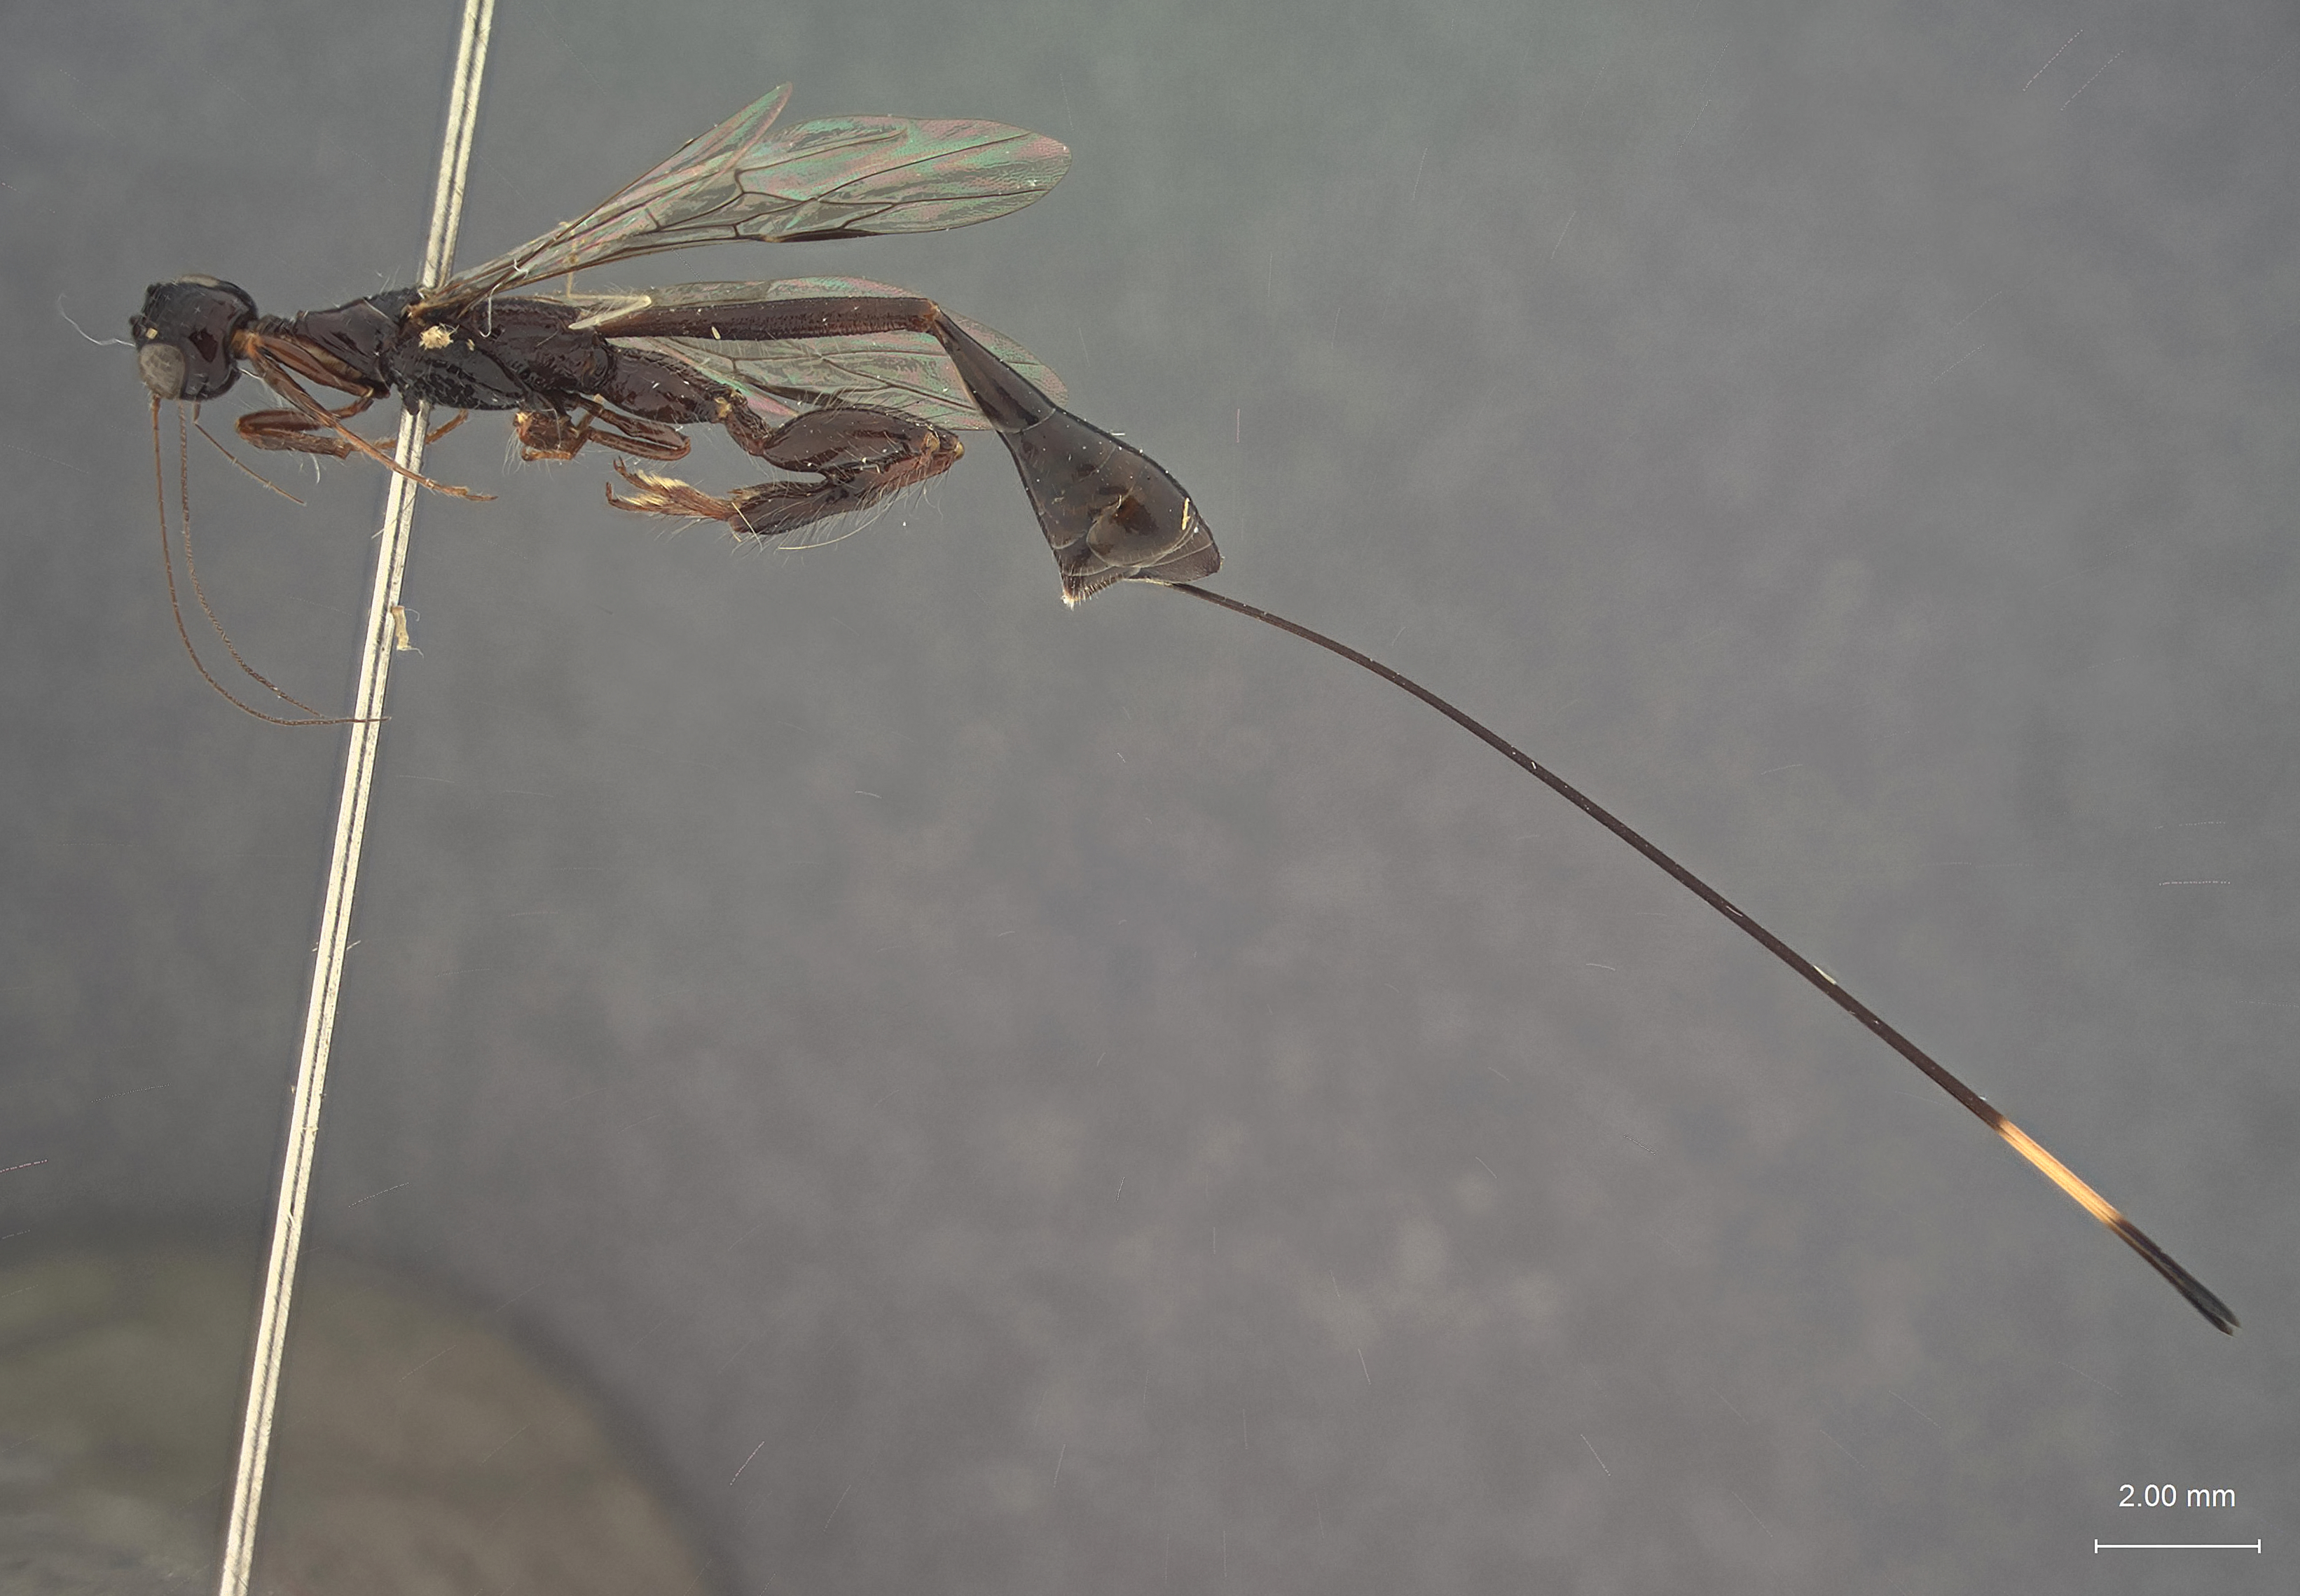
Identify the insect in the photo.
Megischus krombeini
